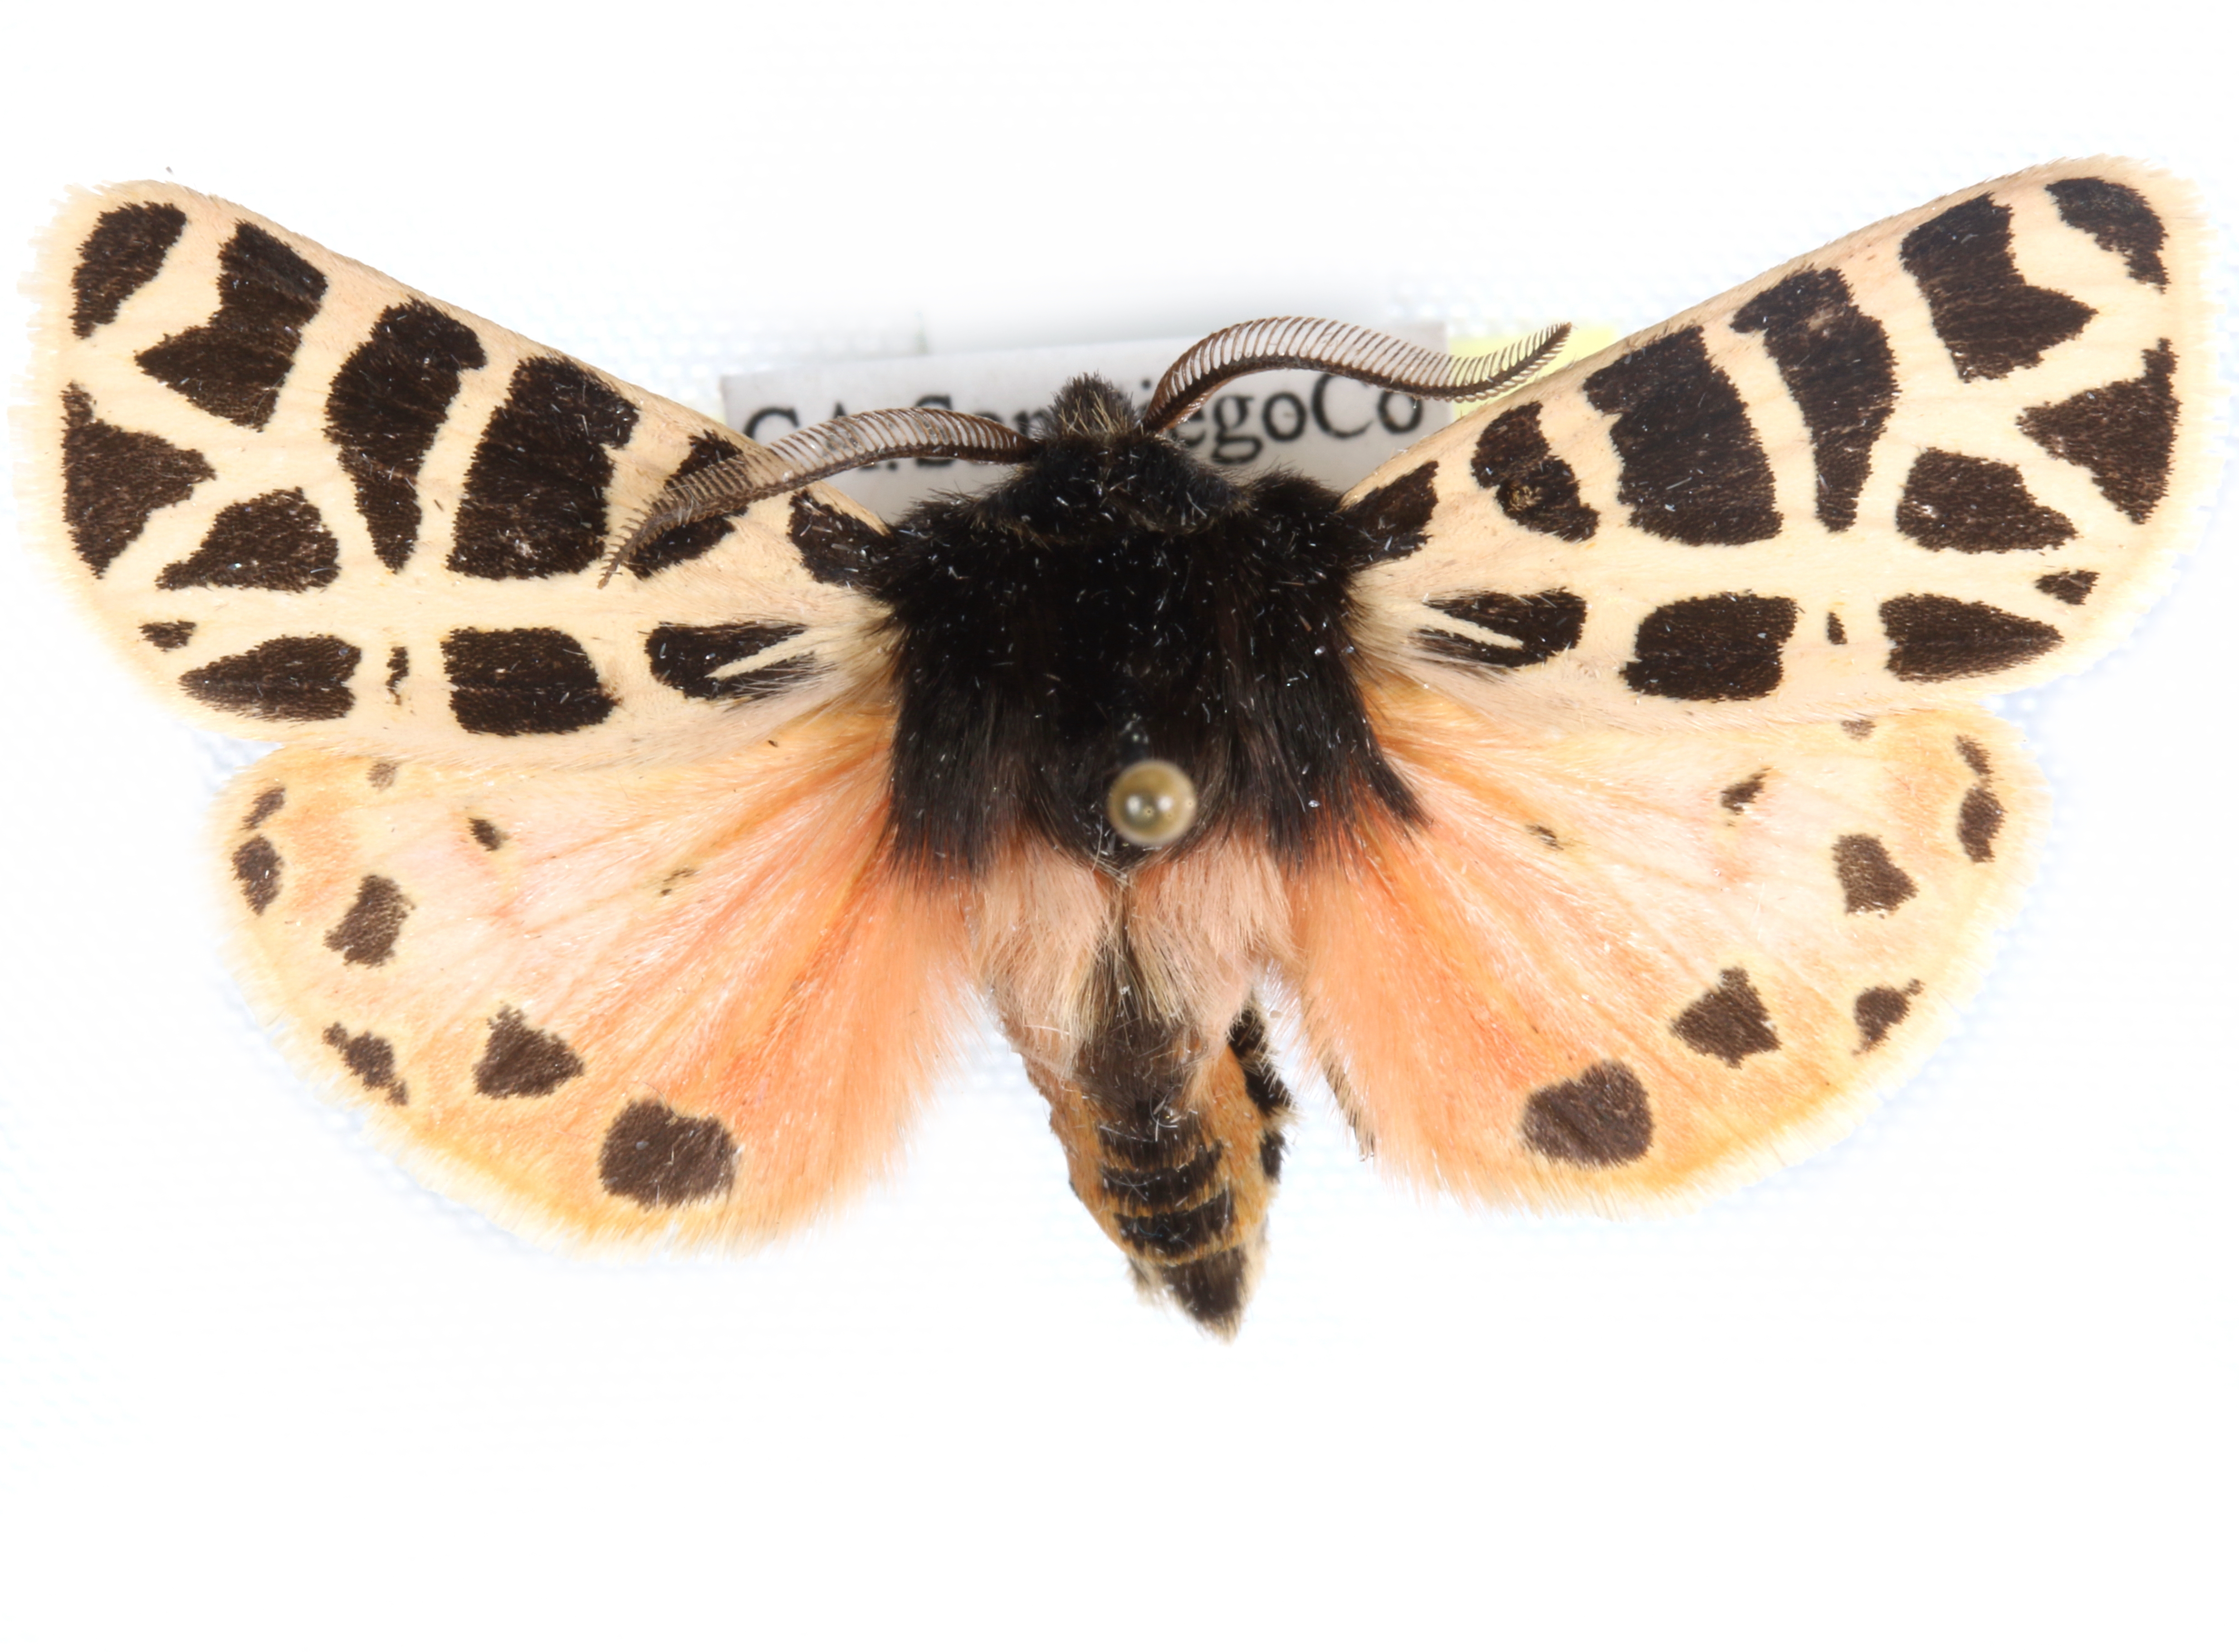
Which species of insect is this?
Grammia ursina
